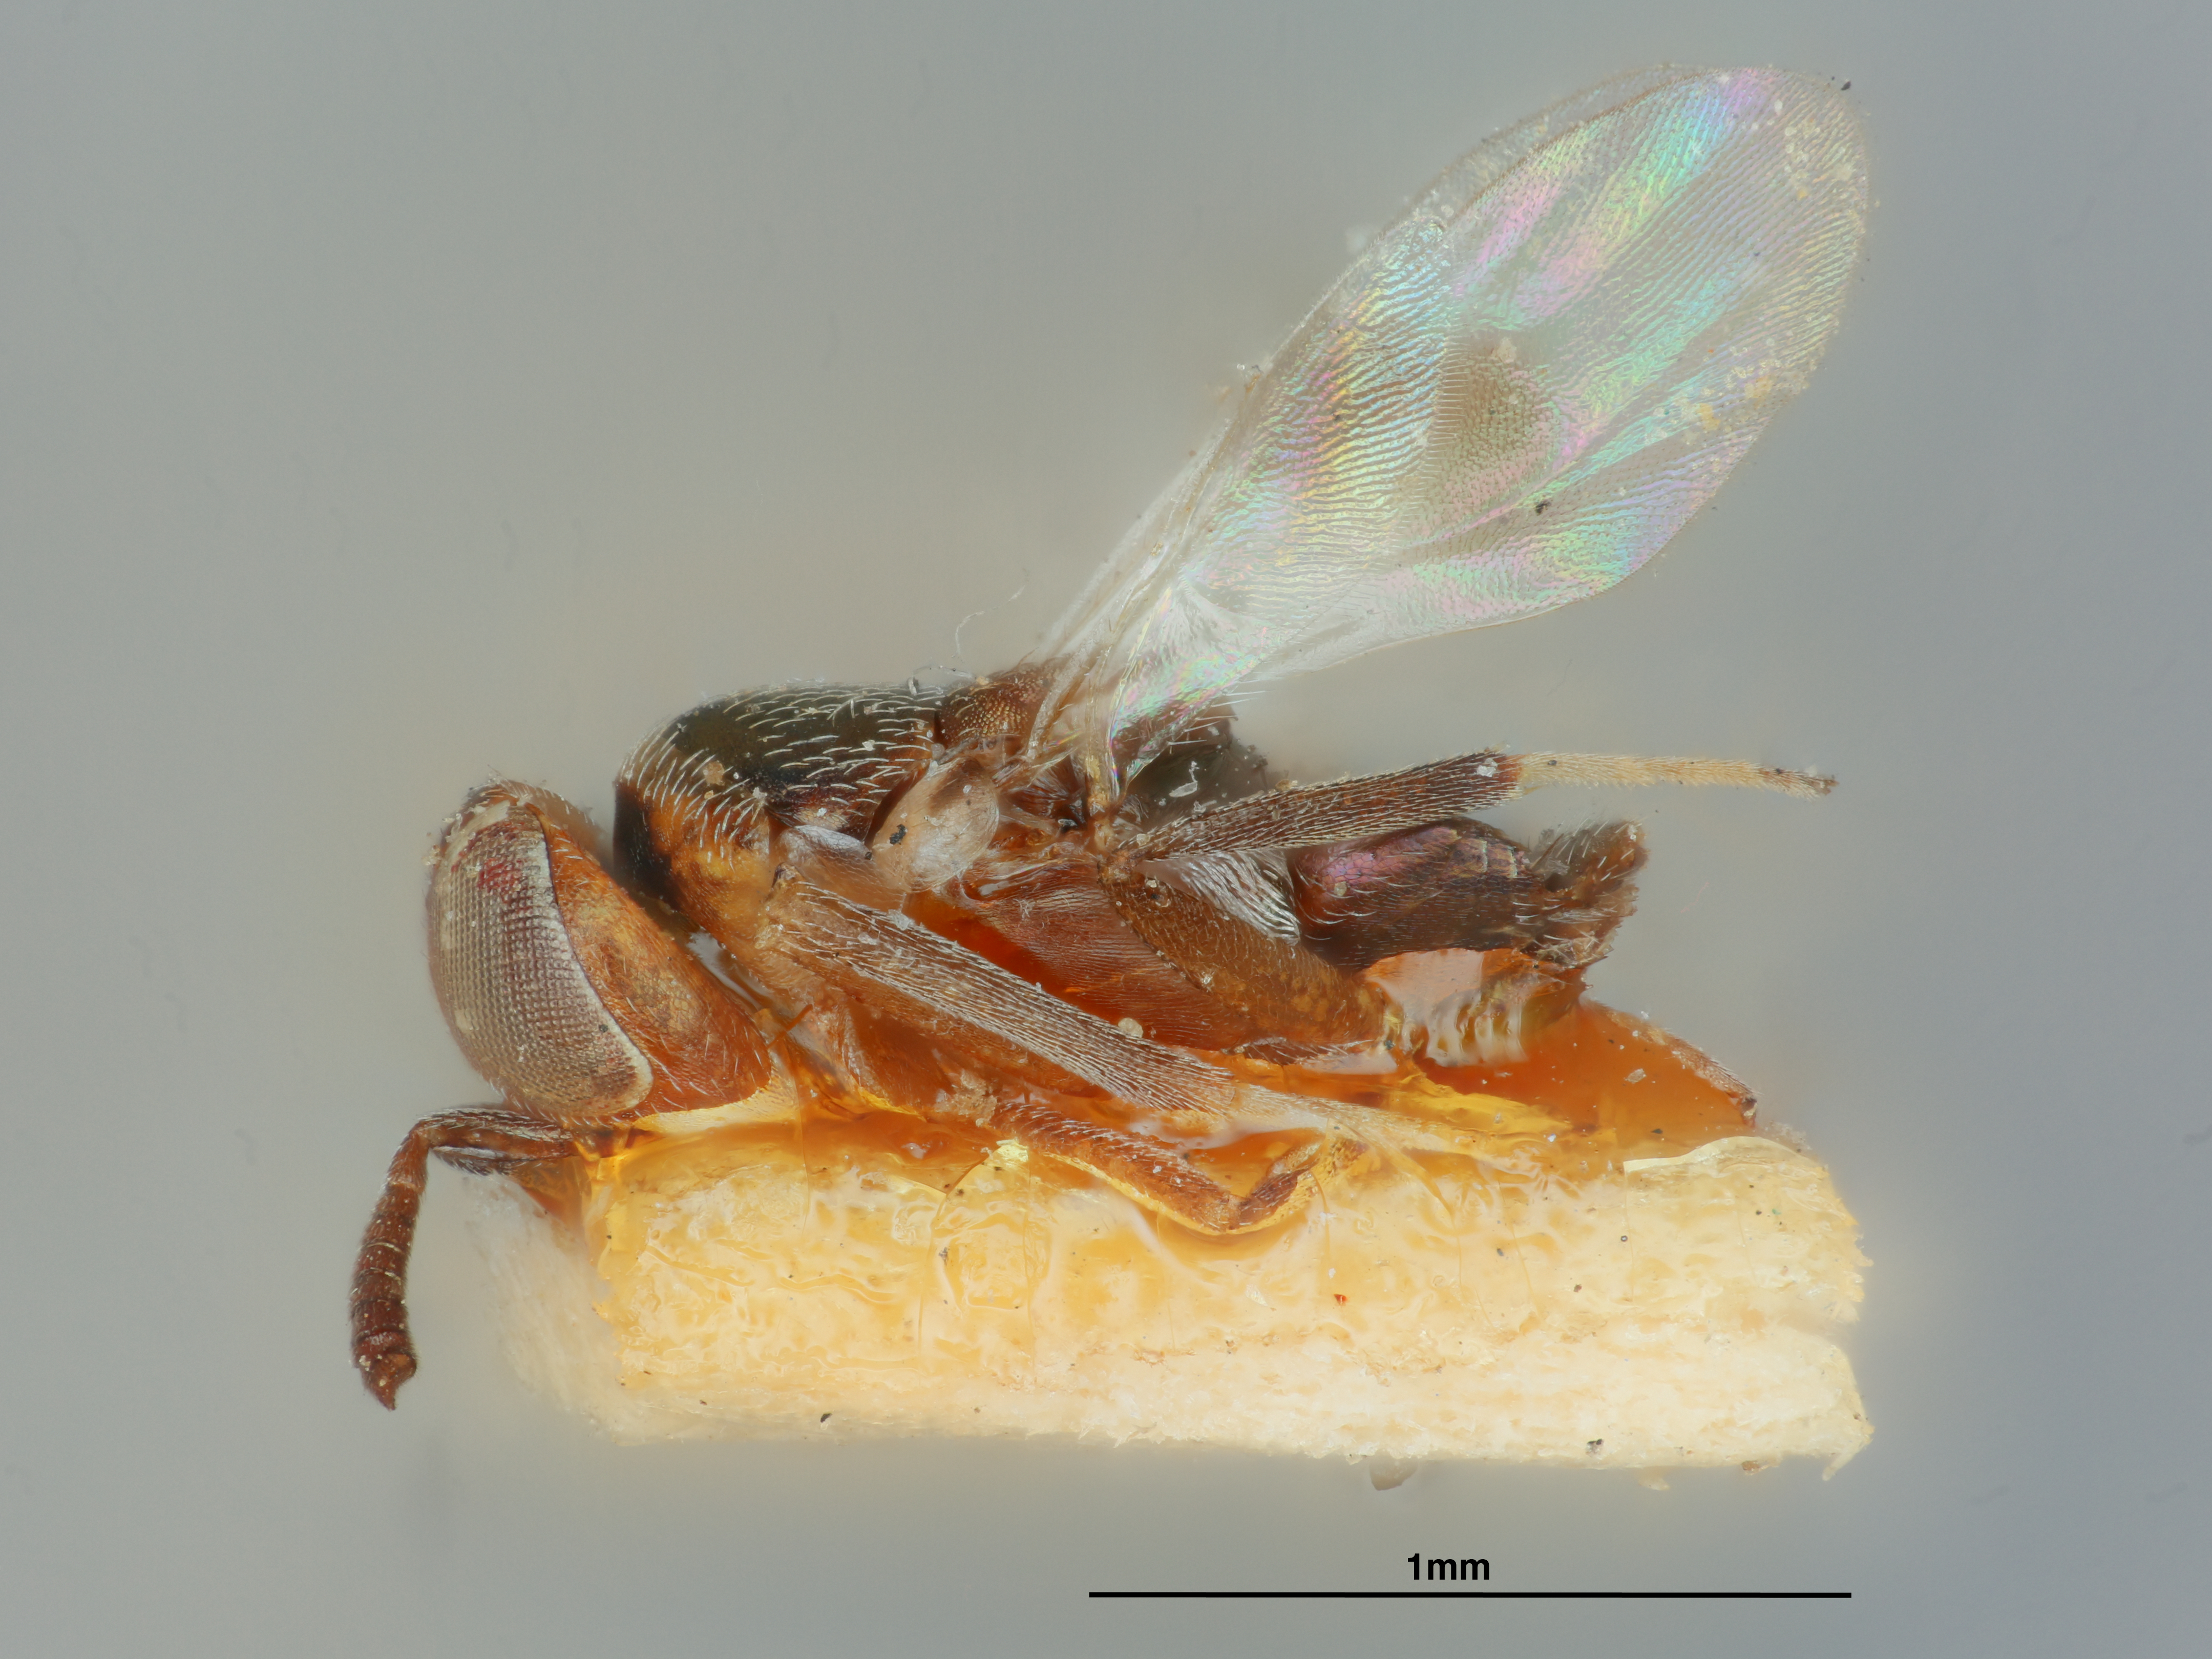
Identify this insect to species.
Homalotylus similis
